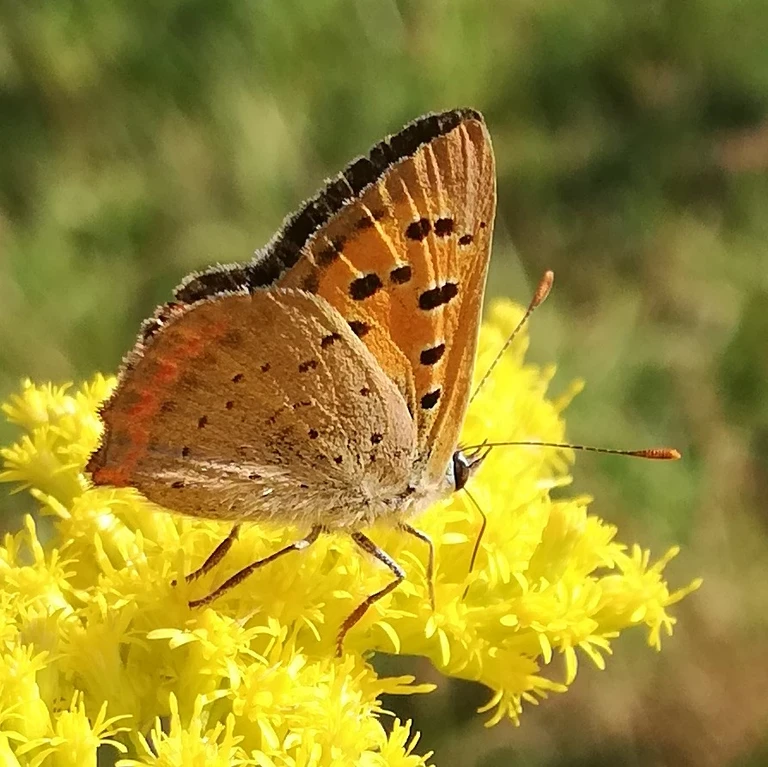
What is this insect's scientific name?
Lycaena phlaeas
